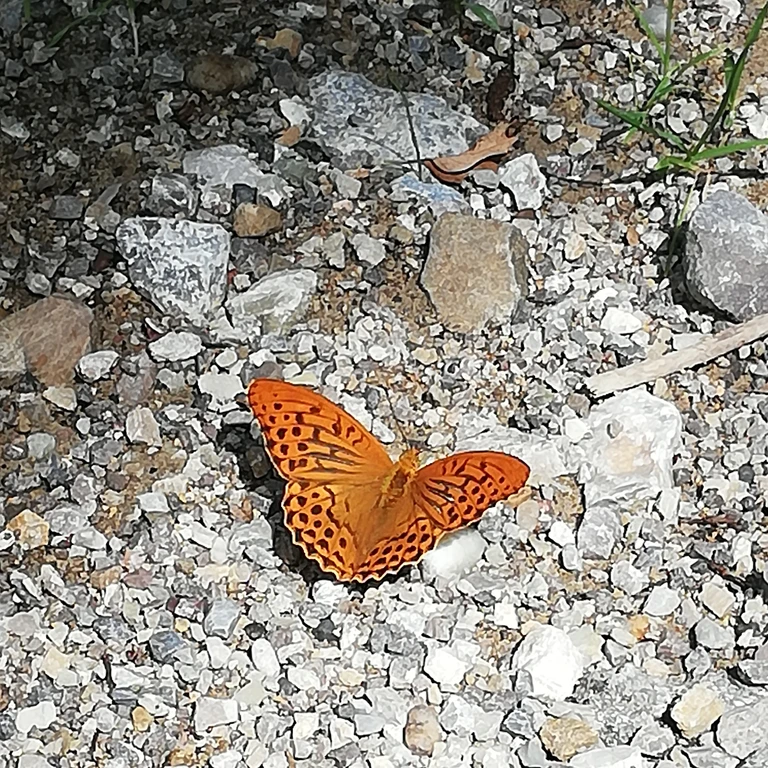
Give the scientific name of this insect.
Argynnis paphia
